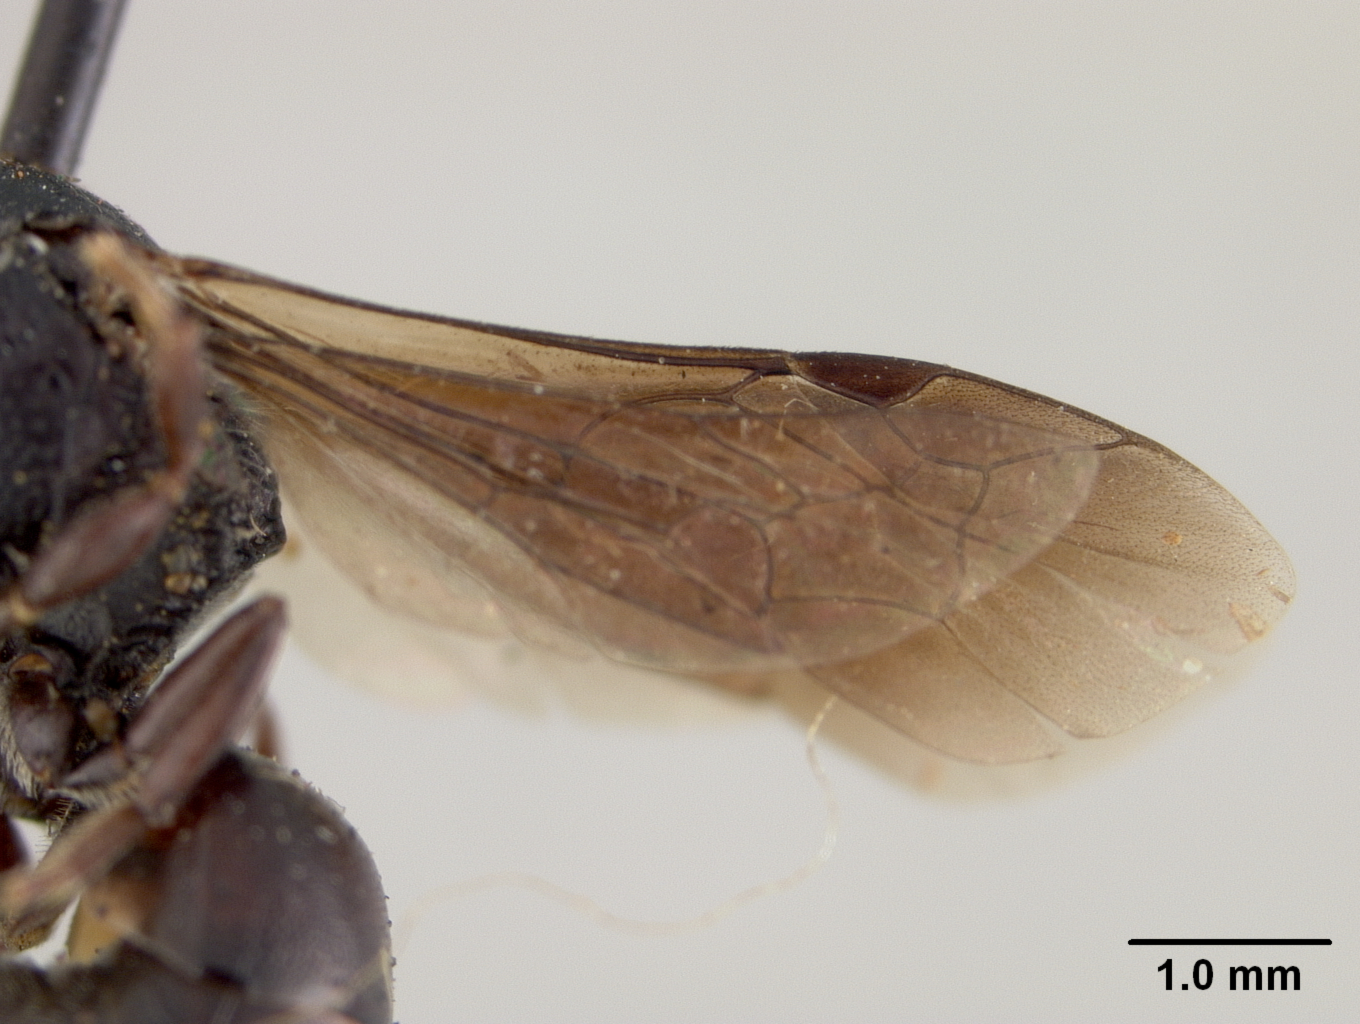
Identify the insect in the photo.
Prosopis coroicensis
